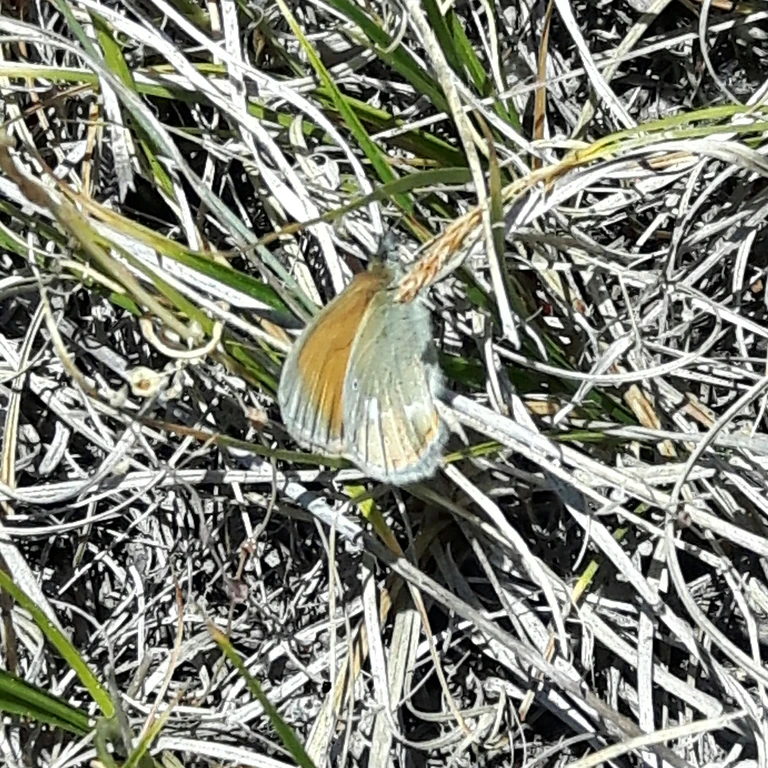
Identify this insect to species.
Coenonympha glycerion (also Coenonympha iphis)
